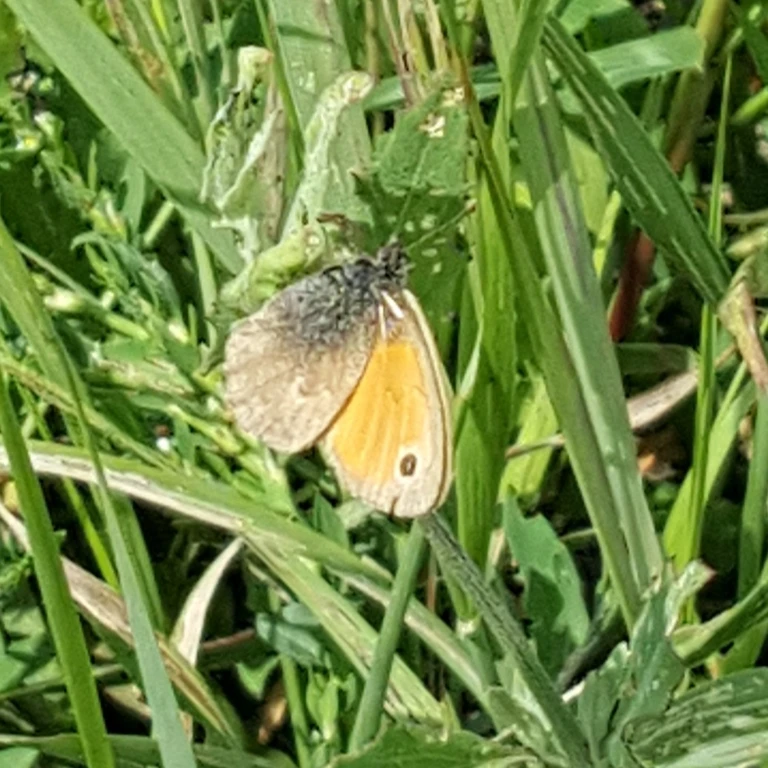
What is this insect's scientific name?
Coenonympha pamphilus
